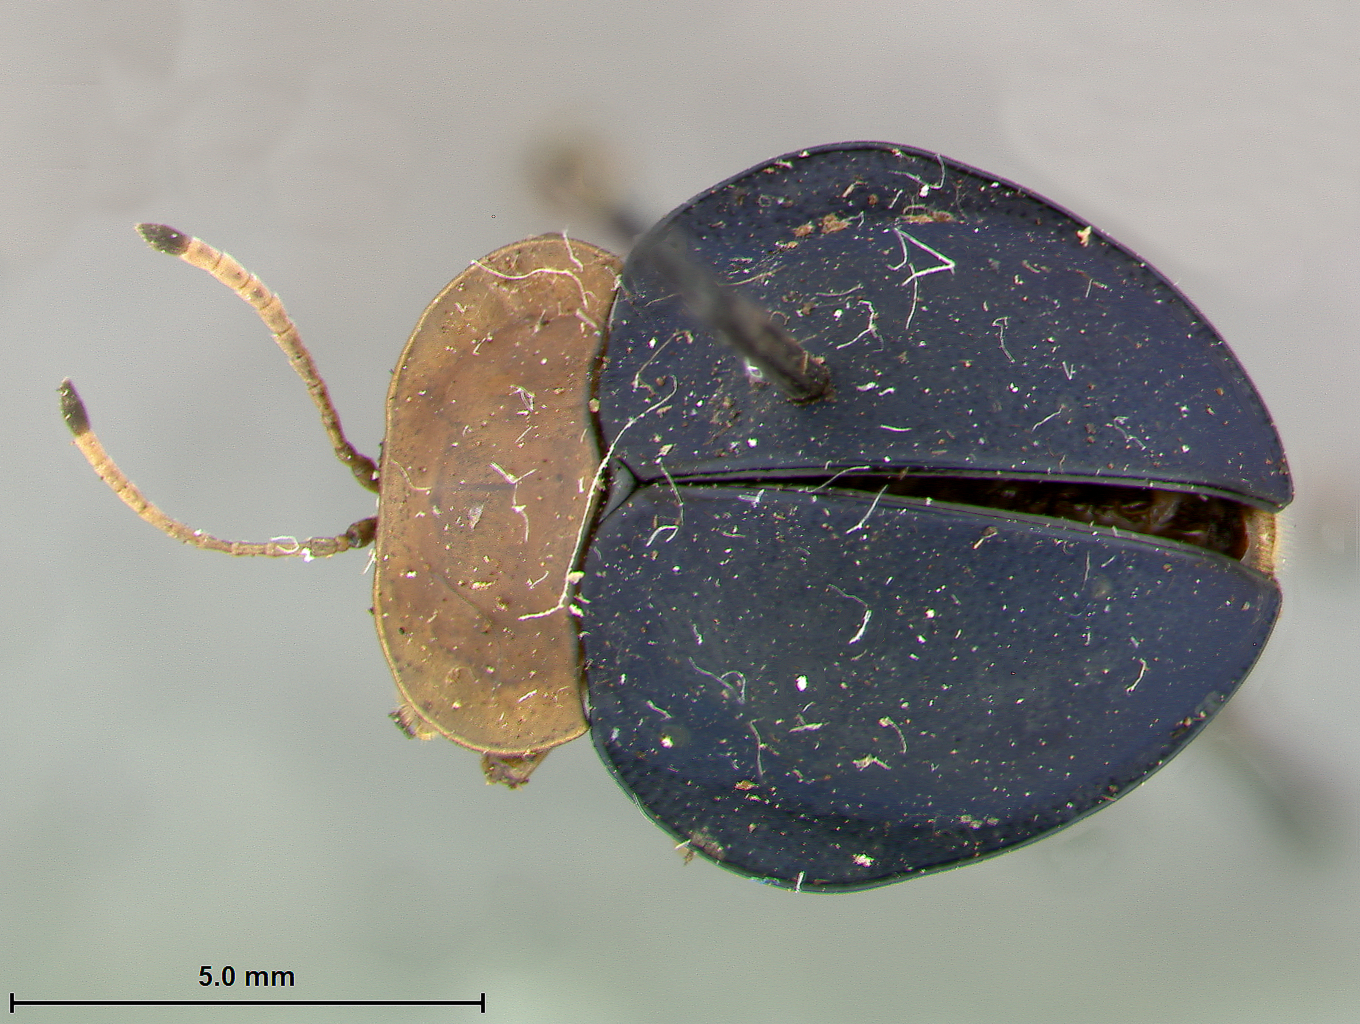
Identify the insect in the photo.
Stoiba bruneri
